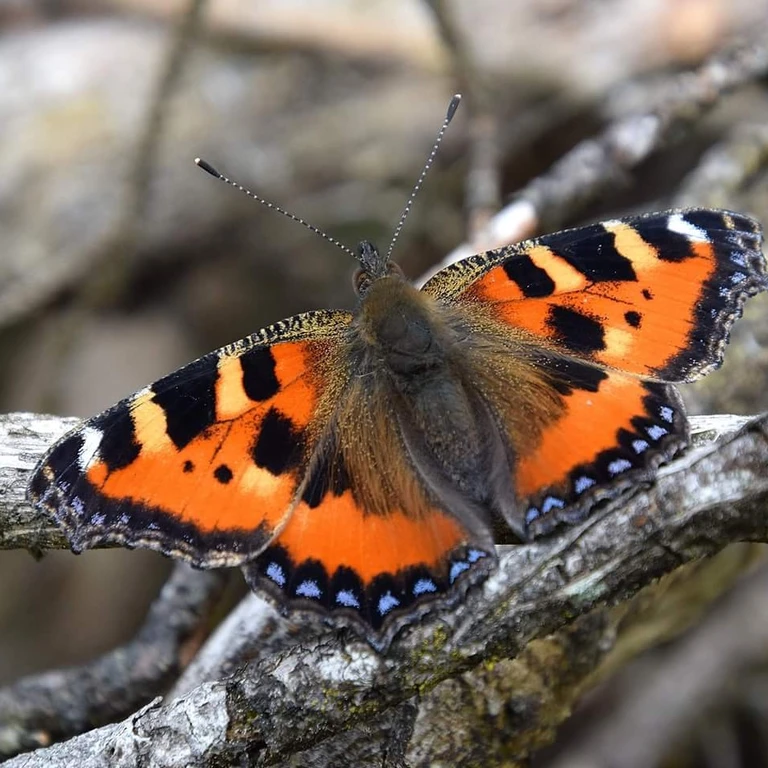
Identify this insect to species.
Aglais urticae
